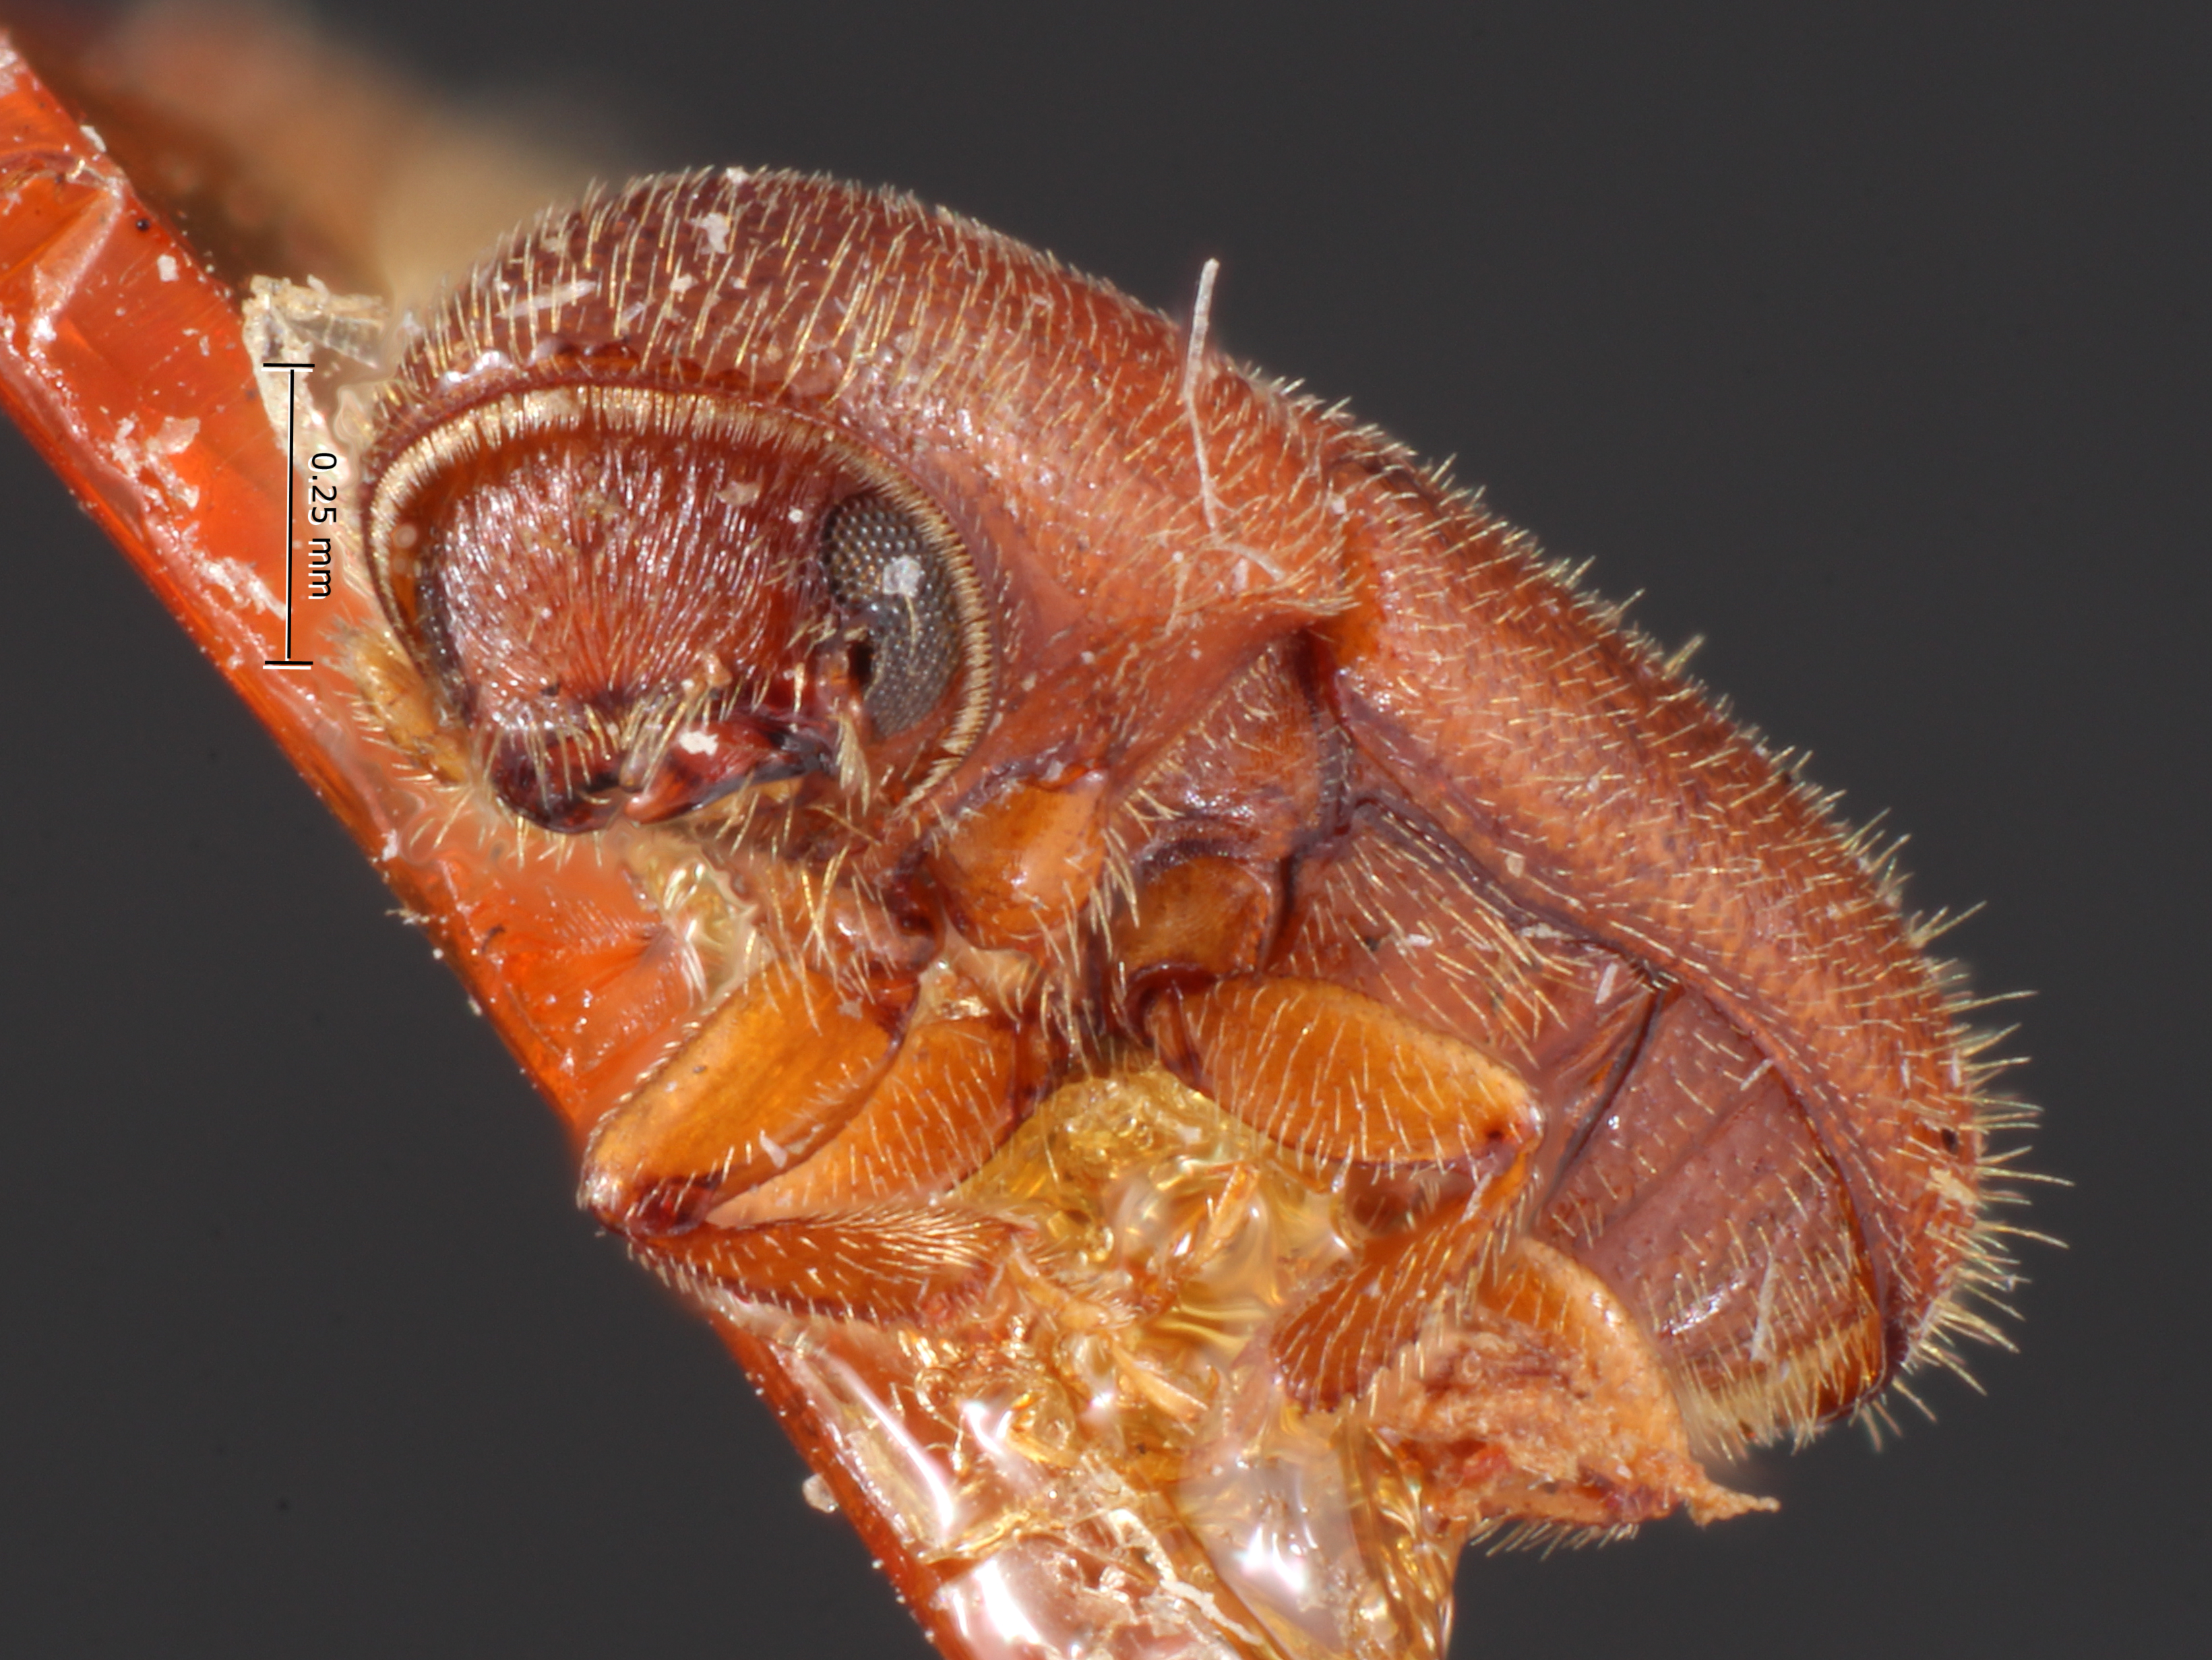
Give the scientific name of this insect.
Ancyloderes saltoni
